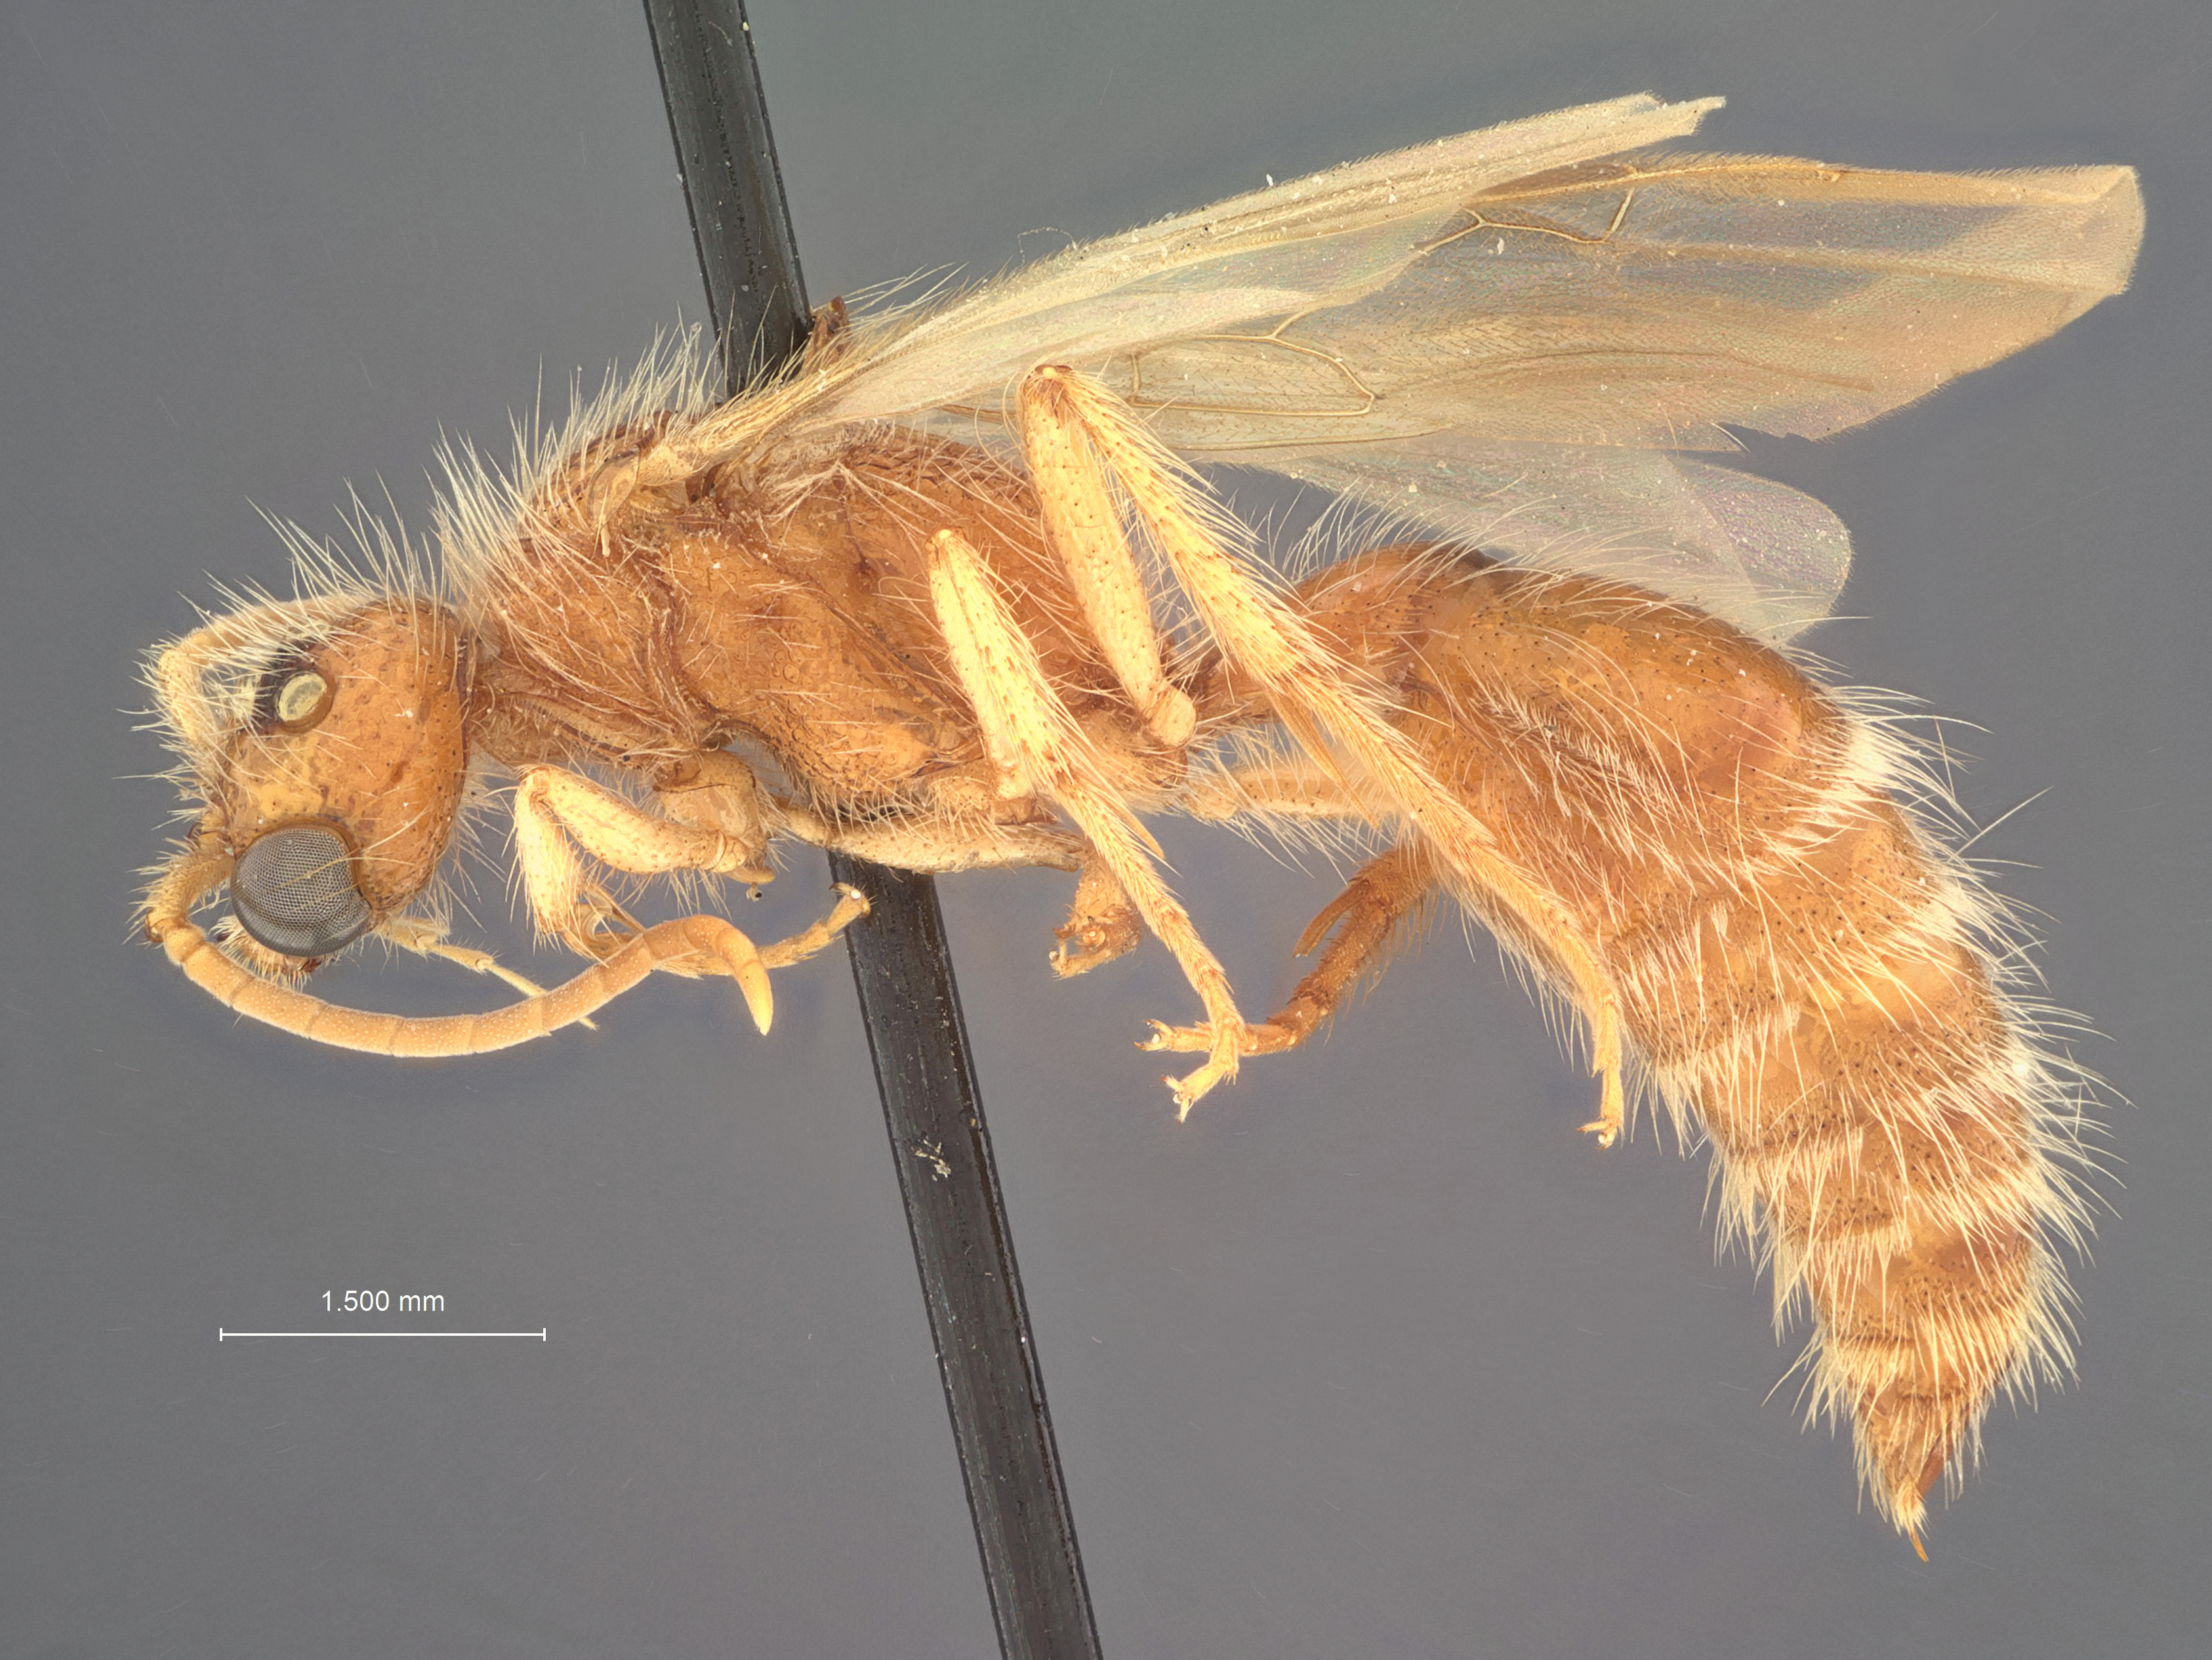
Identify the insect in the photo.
Odontophotopsis dentifera
